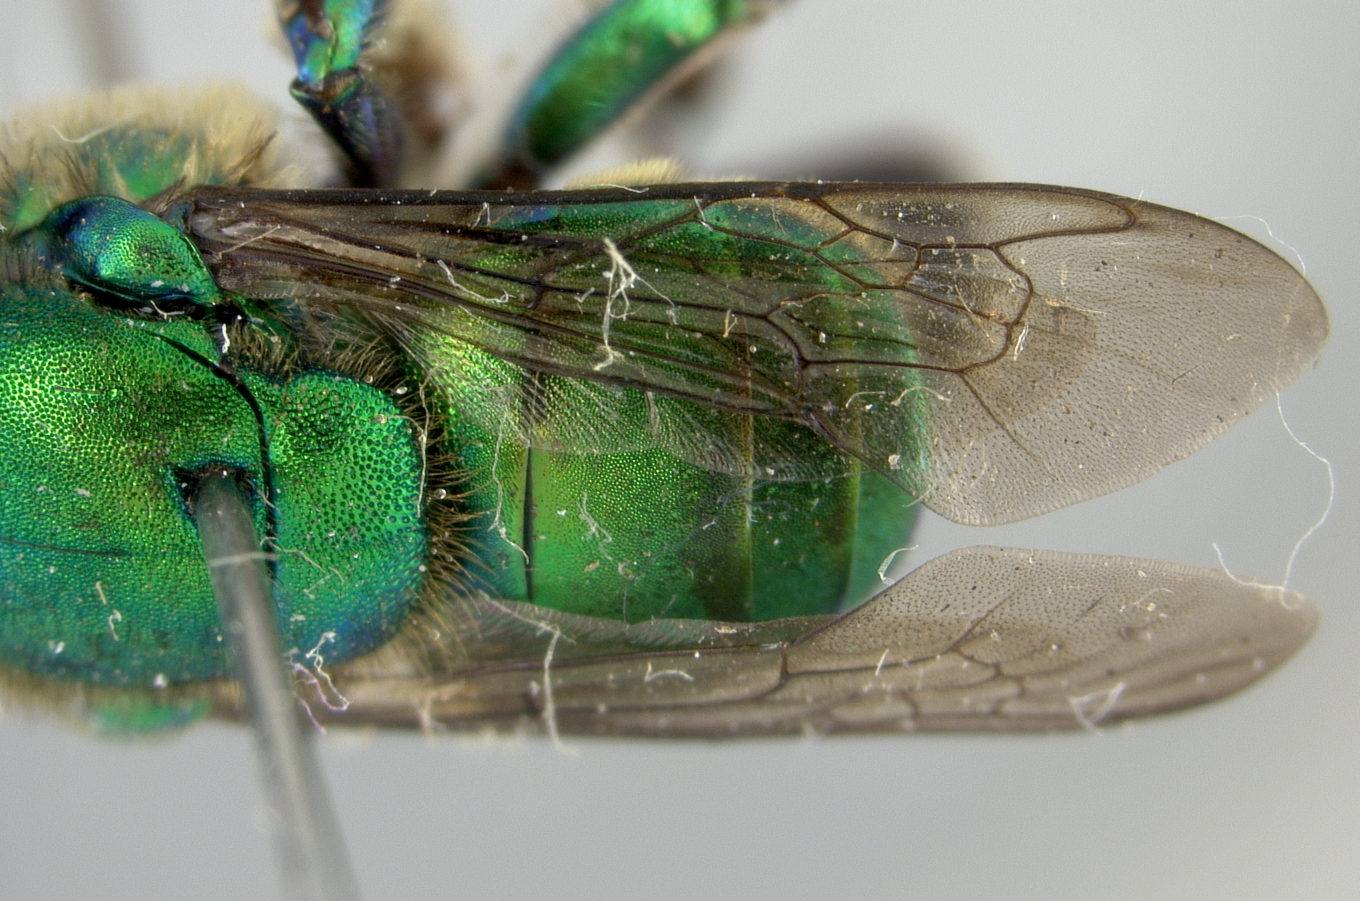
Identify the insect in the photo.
Euglossa deceptrix
